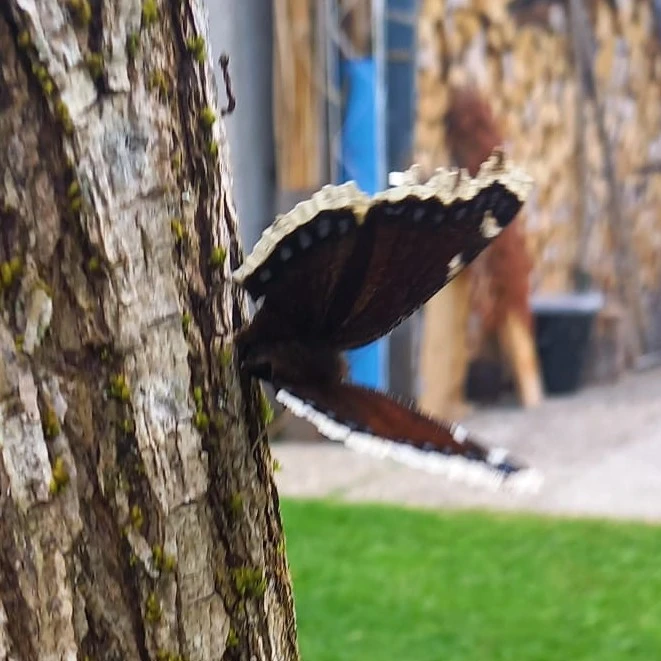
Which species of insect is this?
Nymphalis antiopa
